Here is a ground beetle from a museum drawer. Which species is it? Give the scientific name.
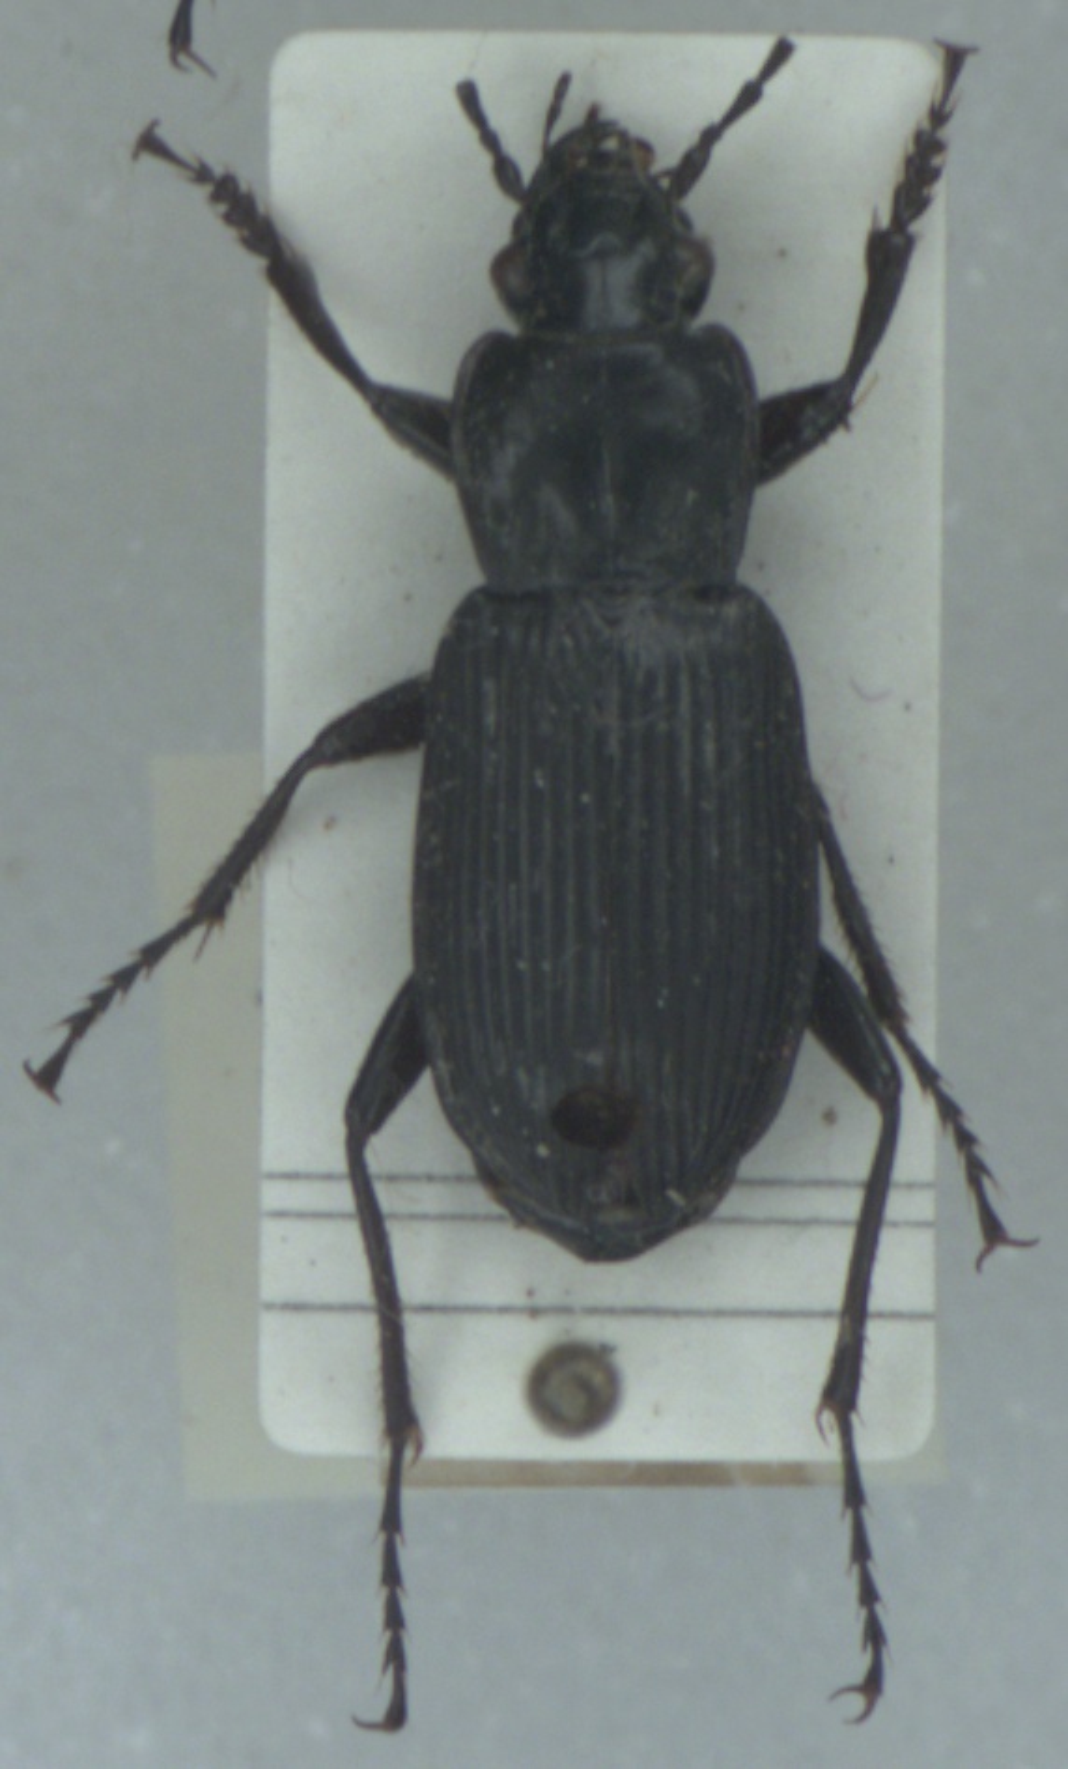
Pterostichus niger
